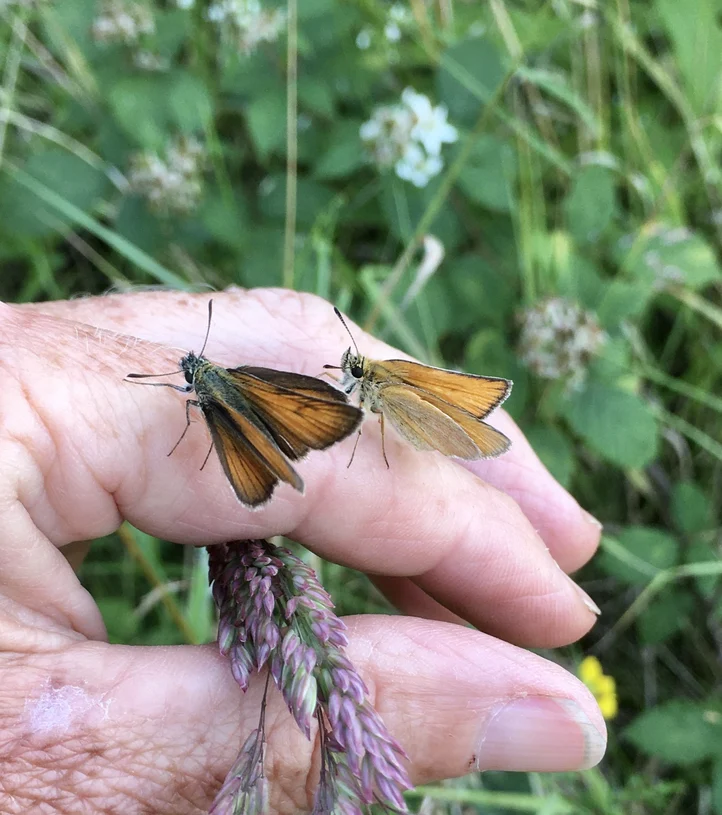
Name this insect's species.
Thymelicus lineola
